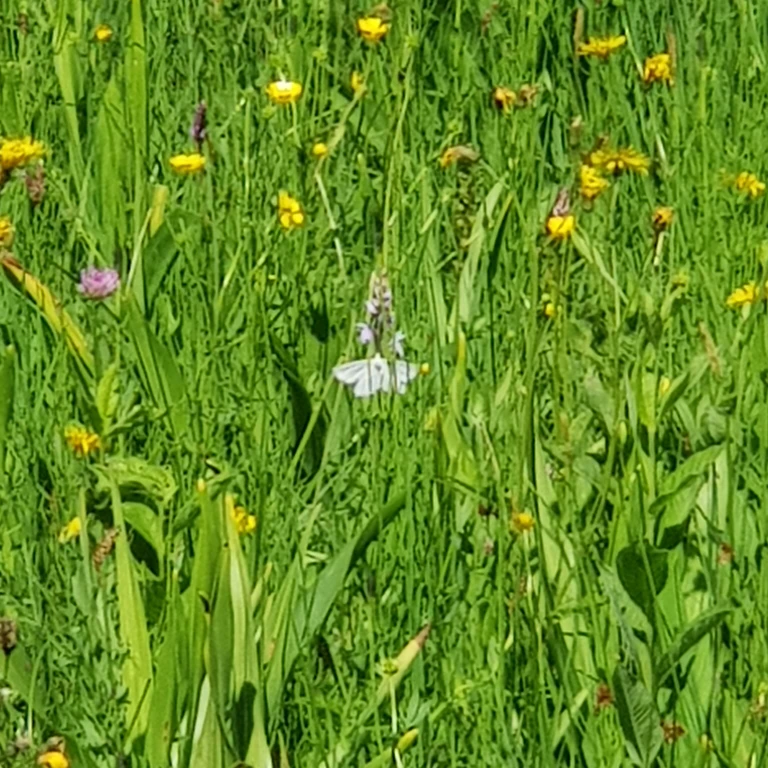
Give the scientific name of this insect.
Siona lineata
